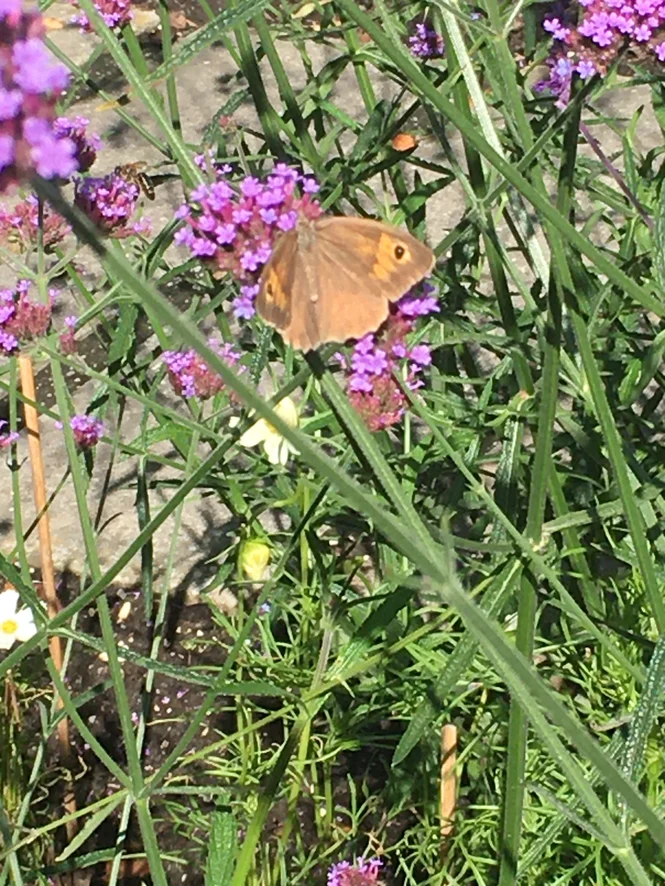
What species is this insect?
Maniola jurtina
